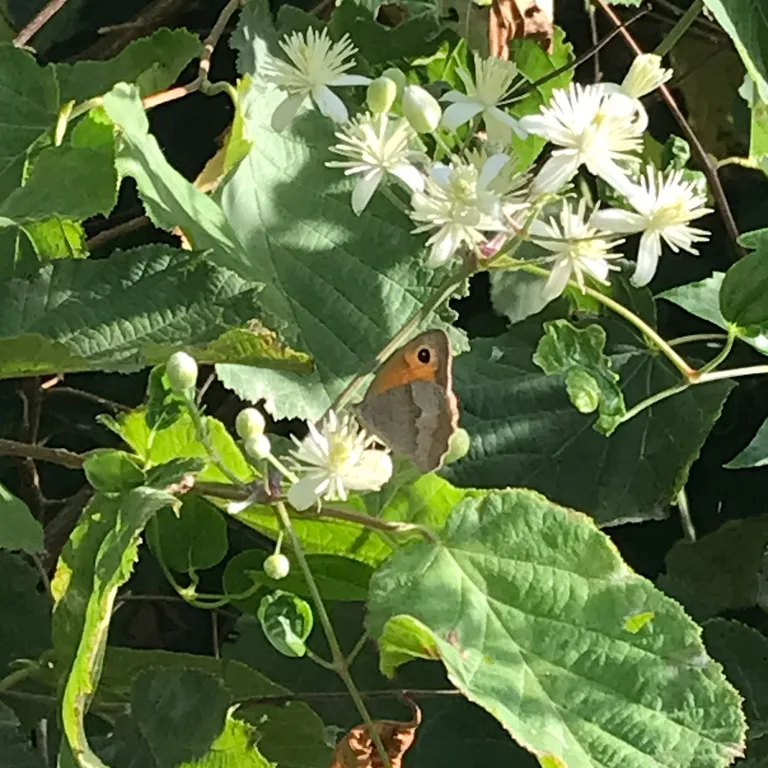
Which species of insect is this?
Maniola jurtina
